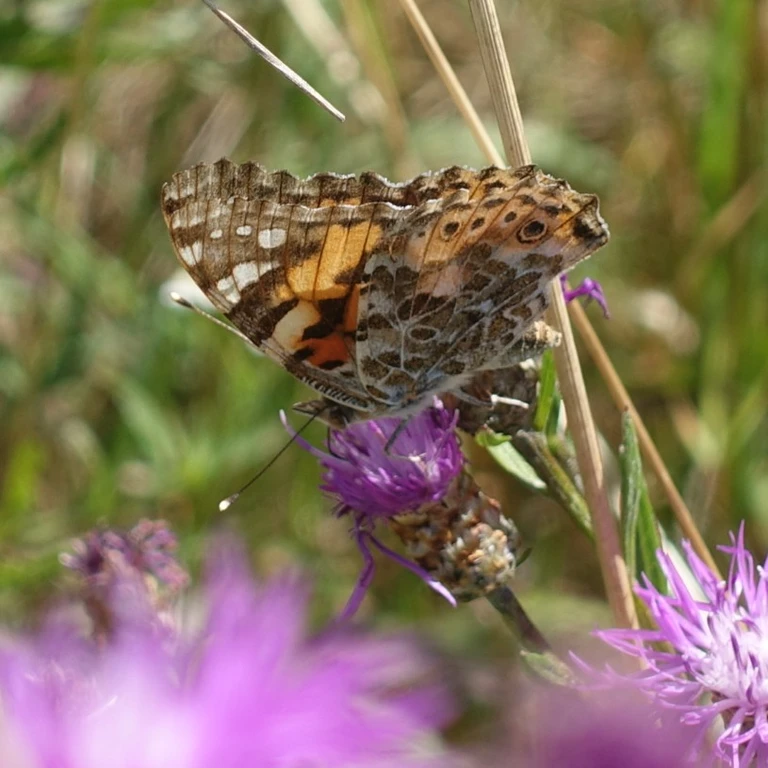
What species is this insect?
Vanessa cardui
